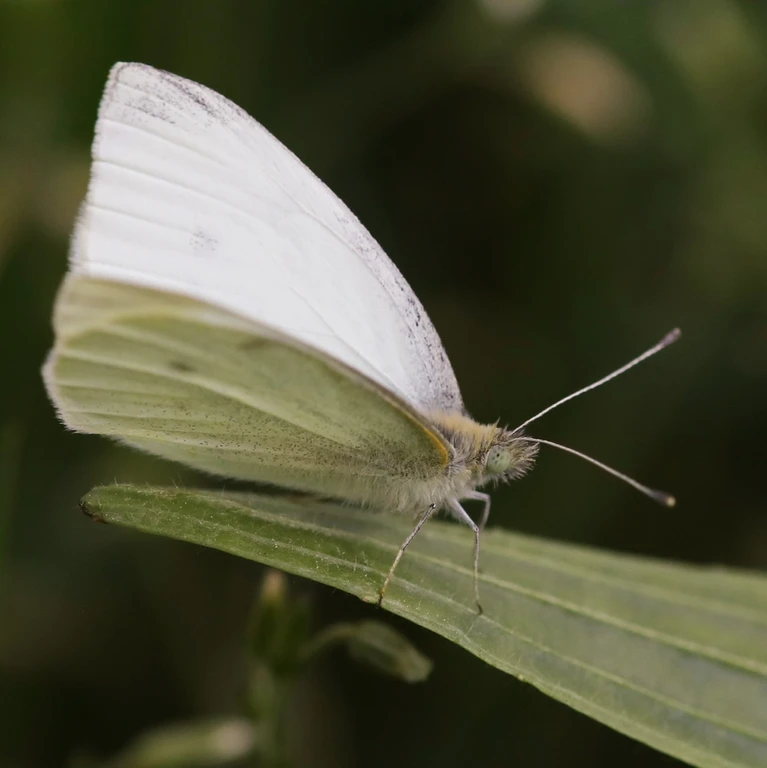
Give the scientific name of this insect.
Pieris rapae
